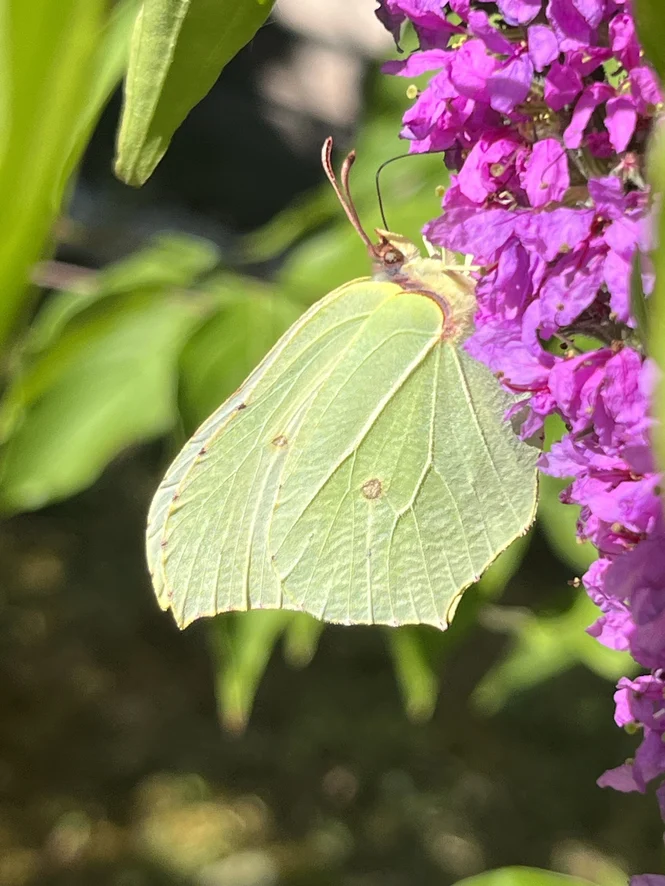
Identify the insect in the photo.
Gonepteryx rhamni
